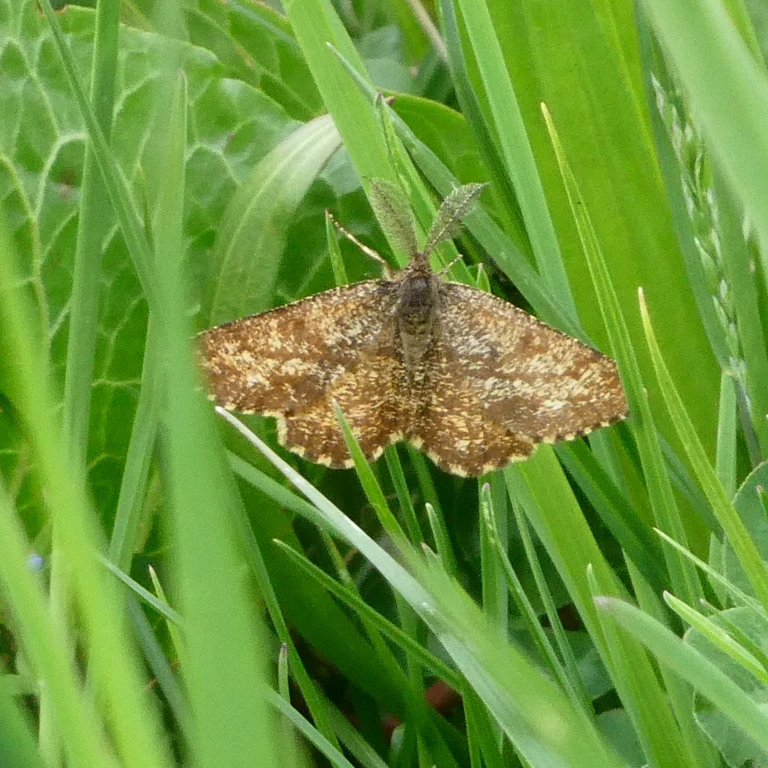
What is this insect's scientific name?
Ematurga atomaria
